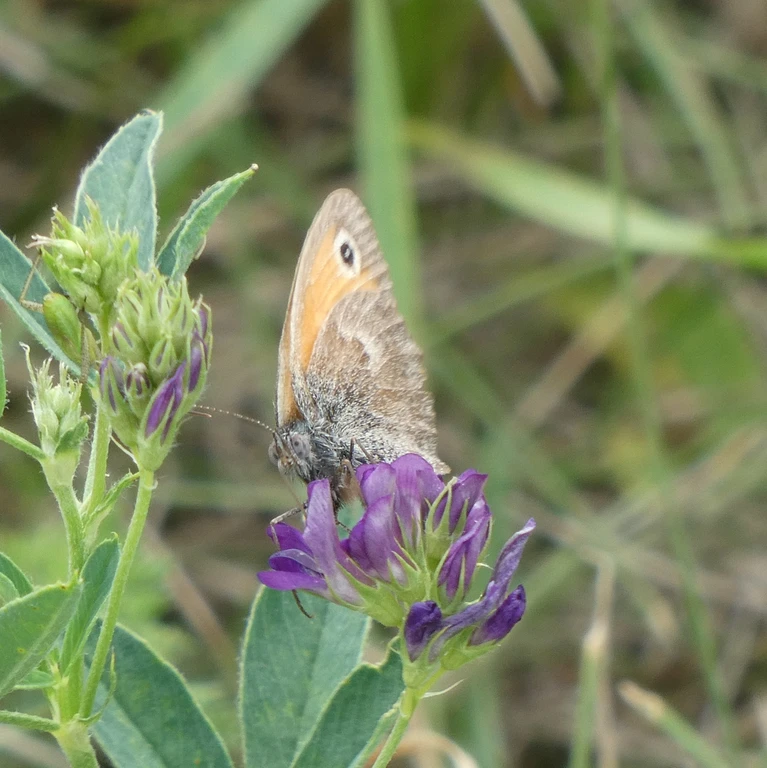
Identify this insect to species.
Coenonympha pamphilus
